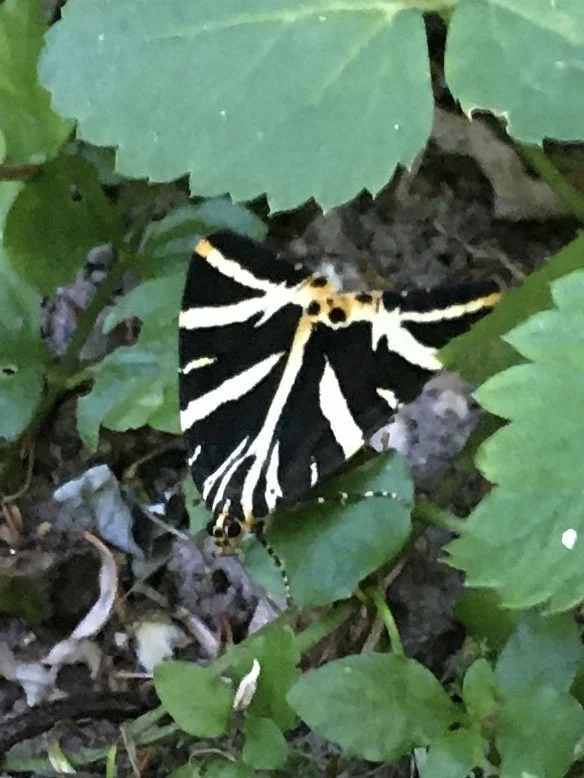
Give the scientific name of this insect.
Euplagia quadripunctaria
